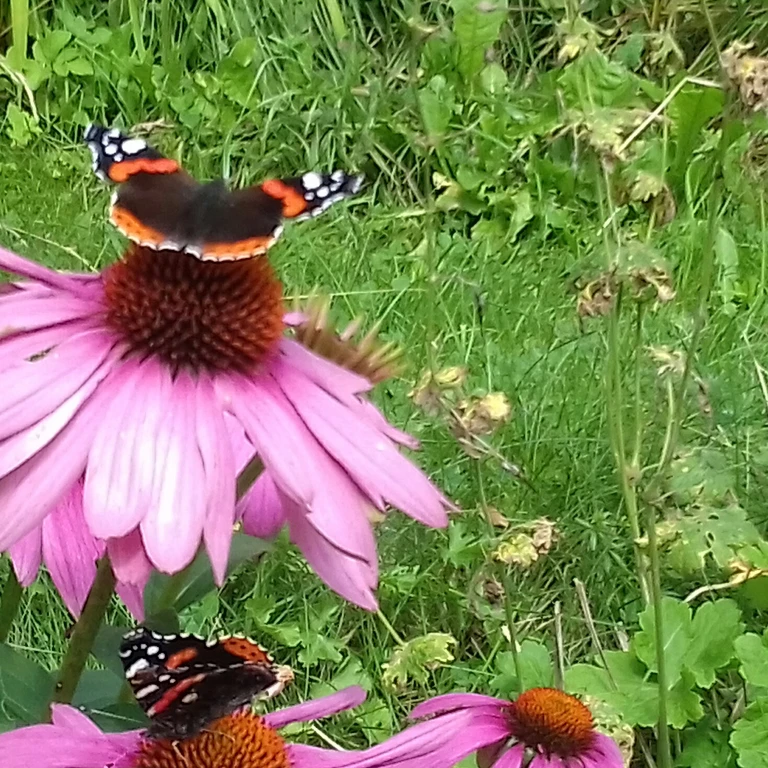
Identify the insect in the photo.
Vanessa atalanta
